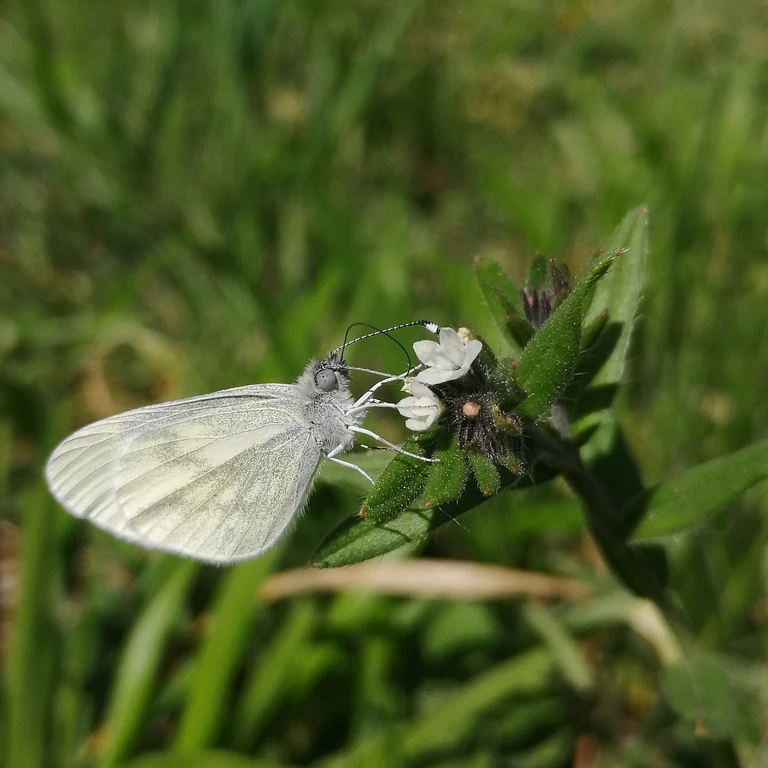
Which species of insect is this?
Leptidea sinapis/juvernica
